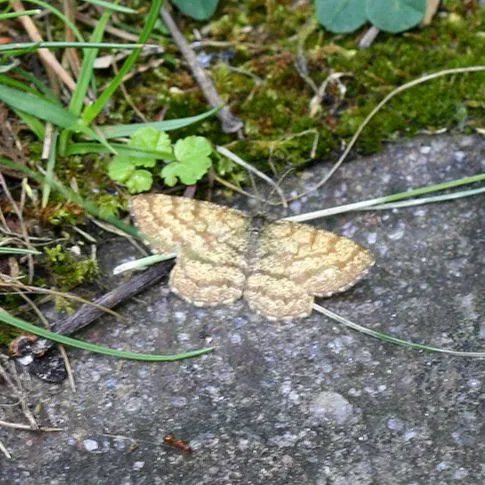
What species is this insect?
Ematurga atomaria
